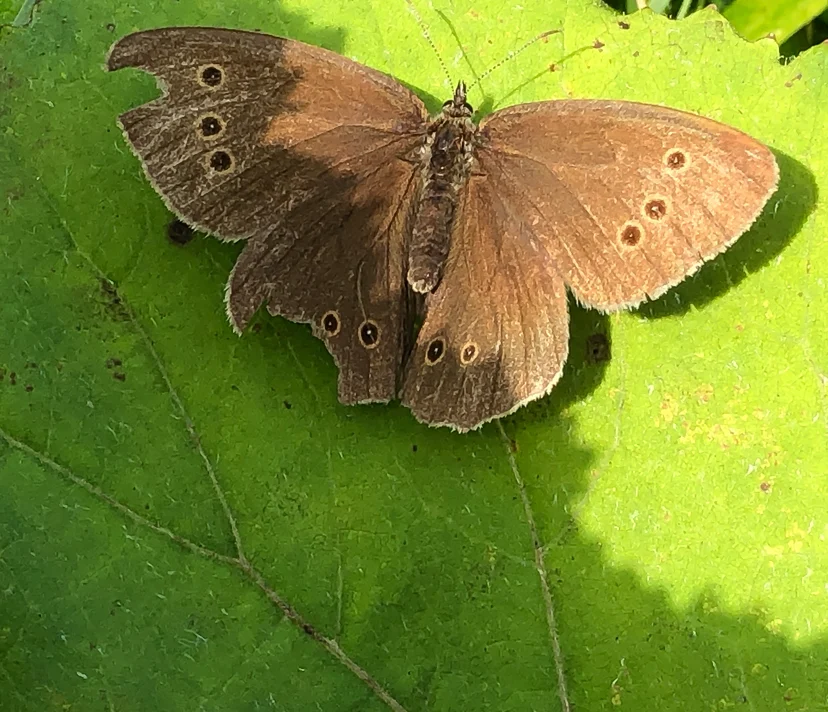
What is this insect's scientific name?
Aphantopus hyperantus
